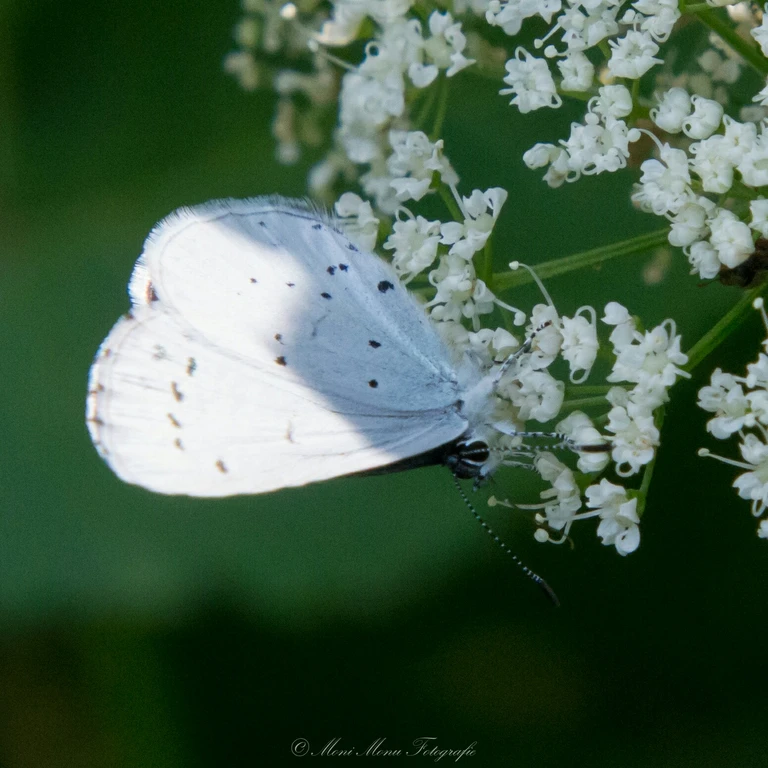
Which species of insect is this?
Celastrina argiolus
